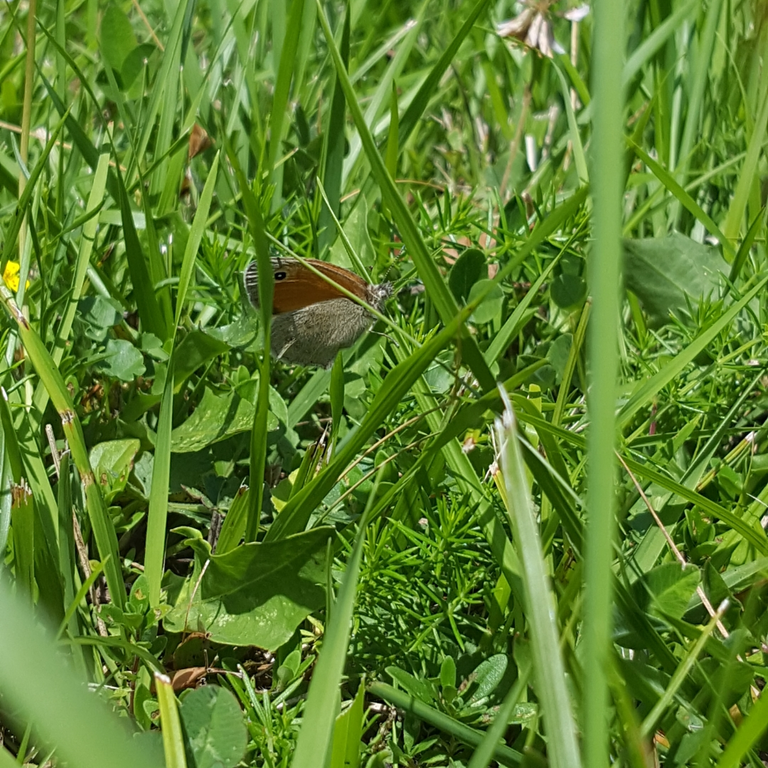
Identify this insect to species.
Coenonympha pamphilus
